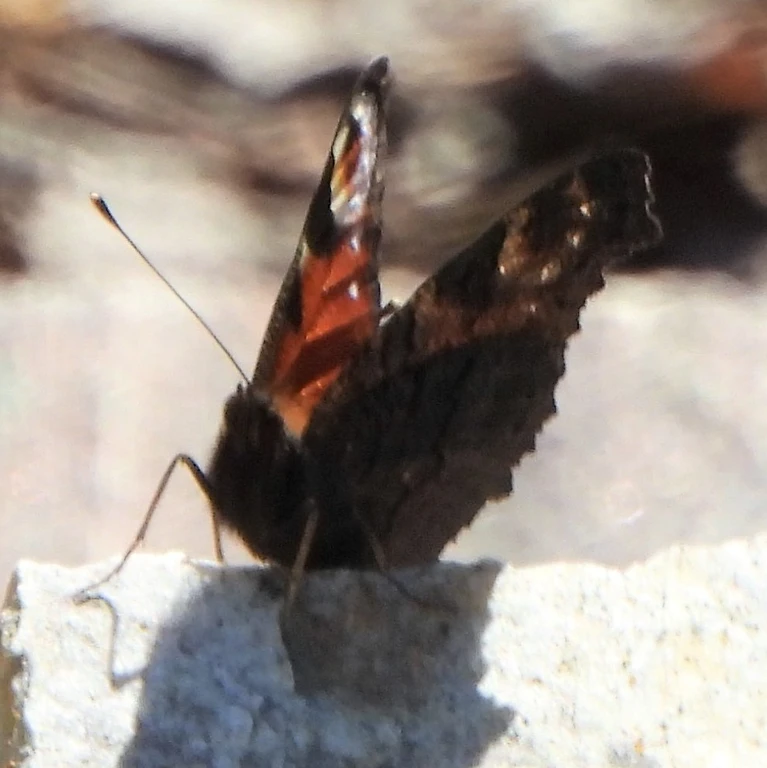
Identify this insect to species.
Aglais io
